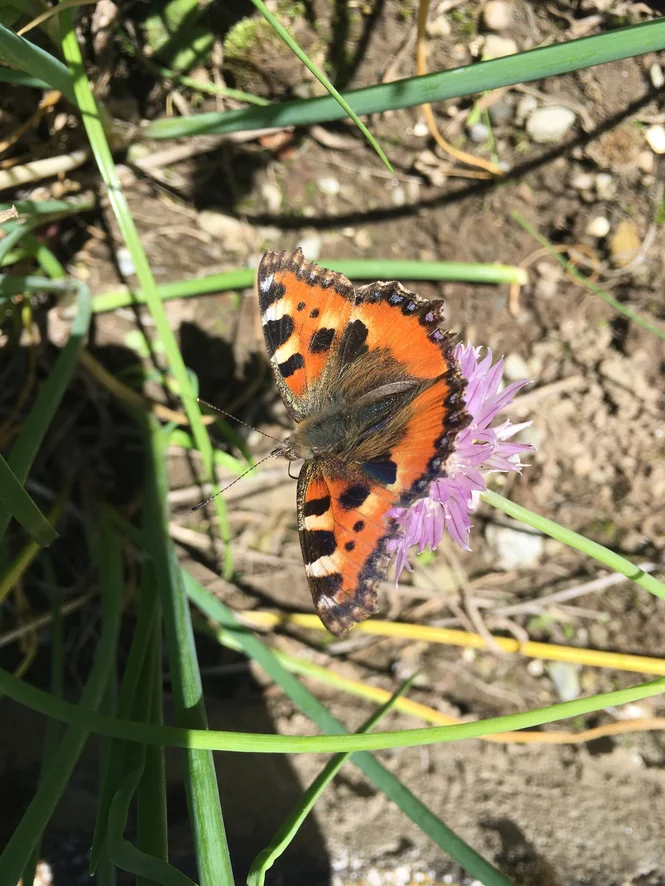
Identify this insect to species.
Aglais urticae
